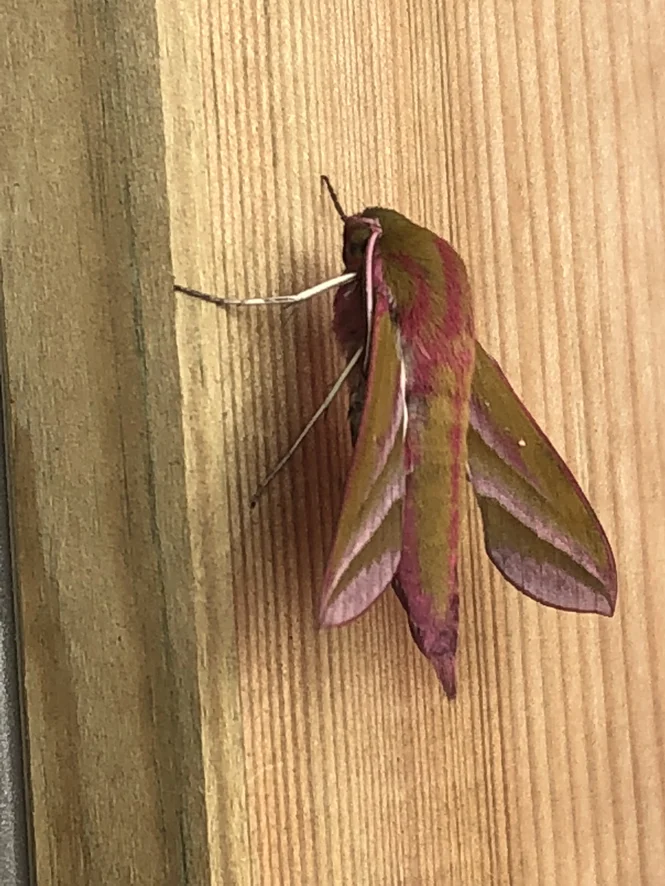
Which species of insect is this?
Deilephila elpenor
